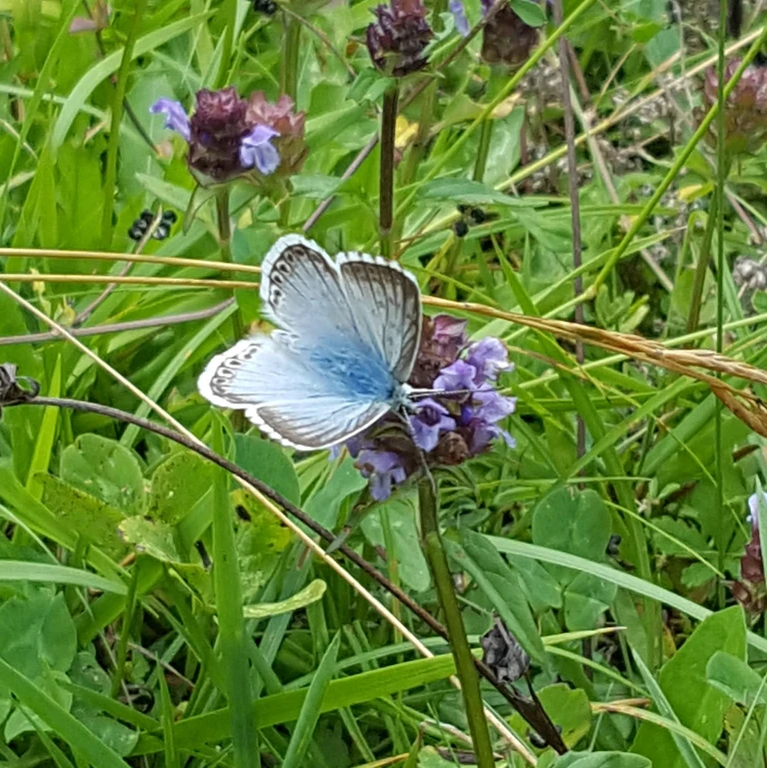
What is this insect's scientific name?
Lysandra coridon
